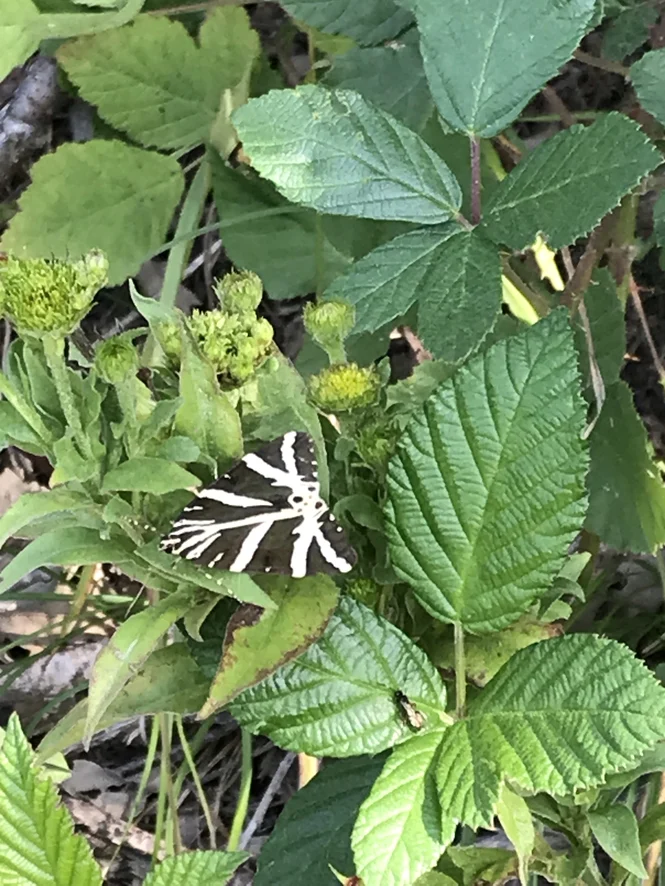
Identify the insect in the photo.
Euplagia quadripunctaria
